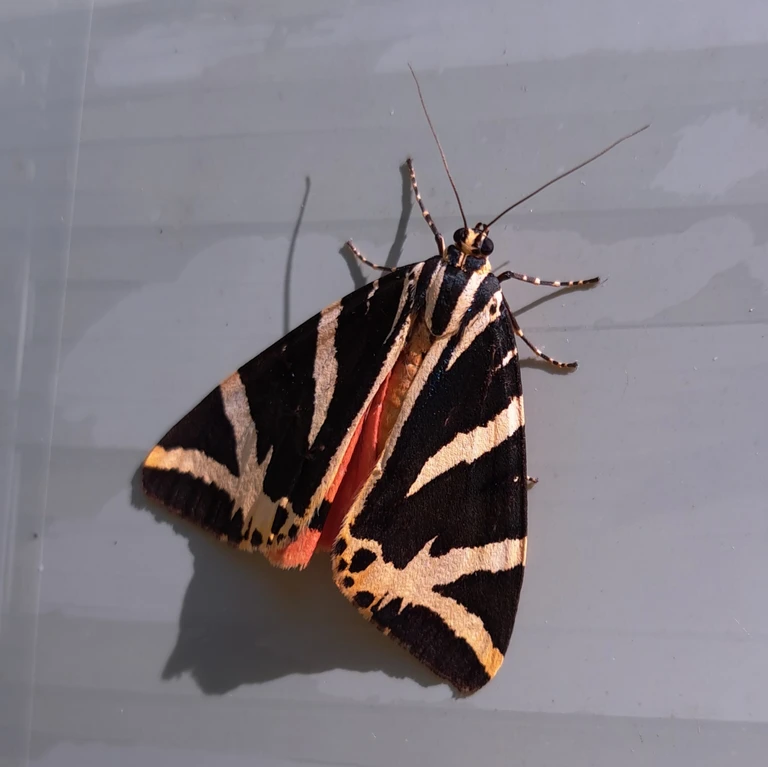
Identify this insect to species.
Euplagia quadripunctaria
